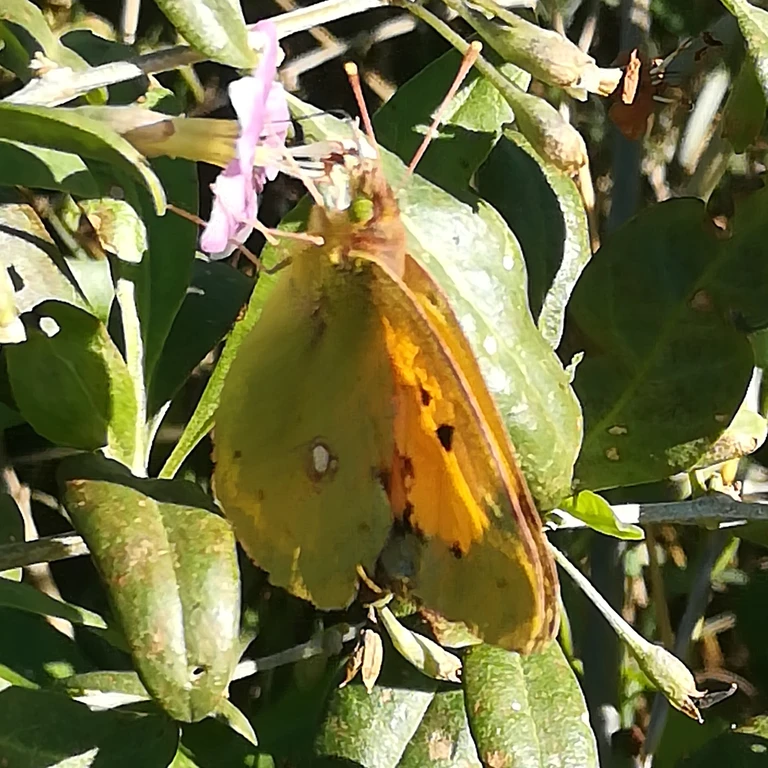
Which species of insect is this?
Colias croceus
